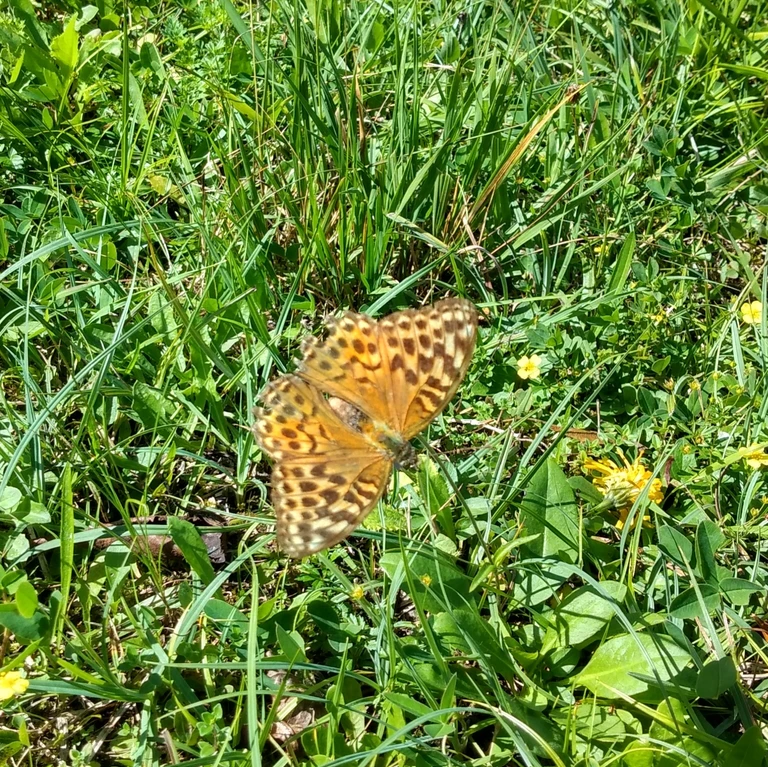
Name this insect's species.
Argynnis paphia
